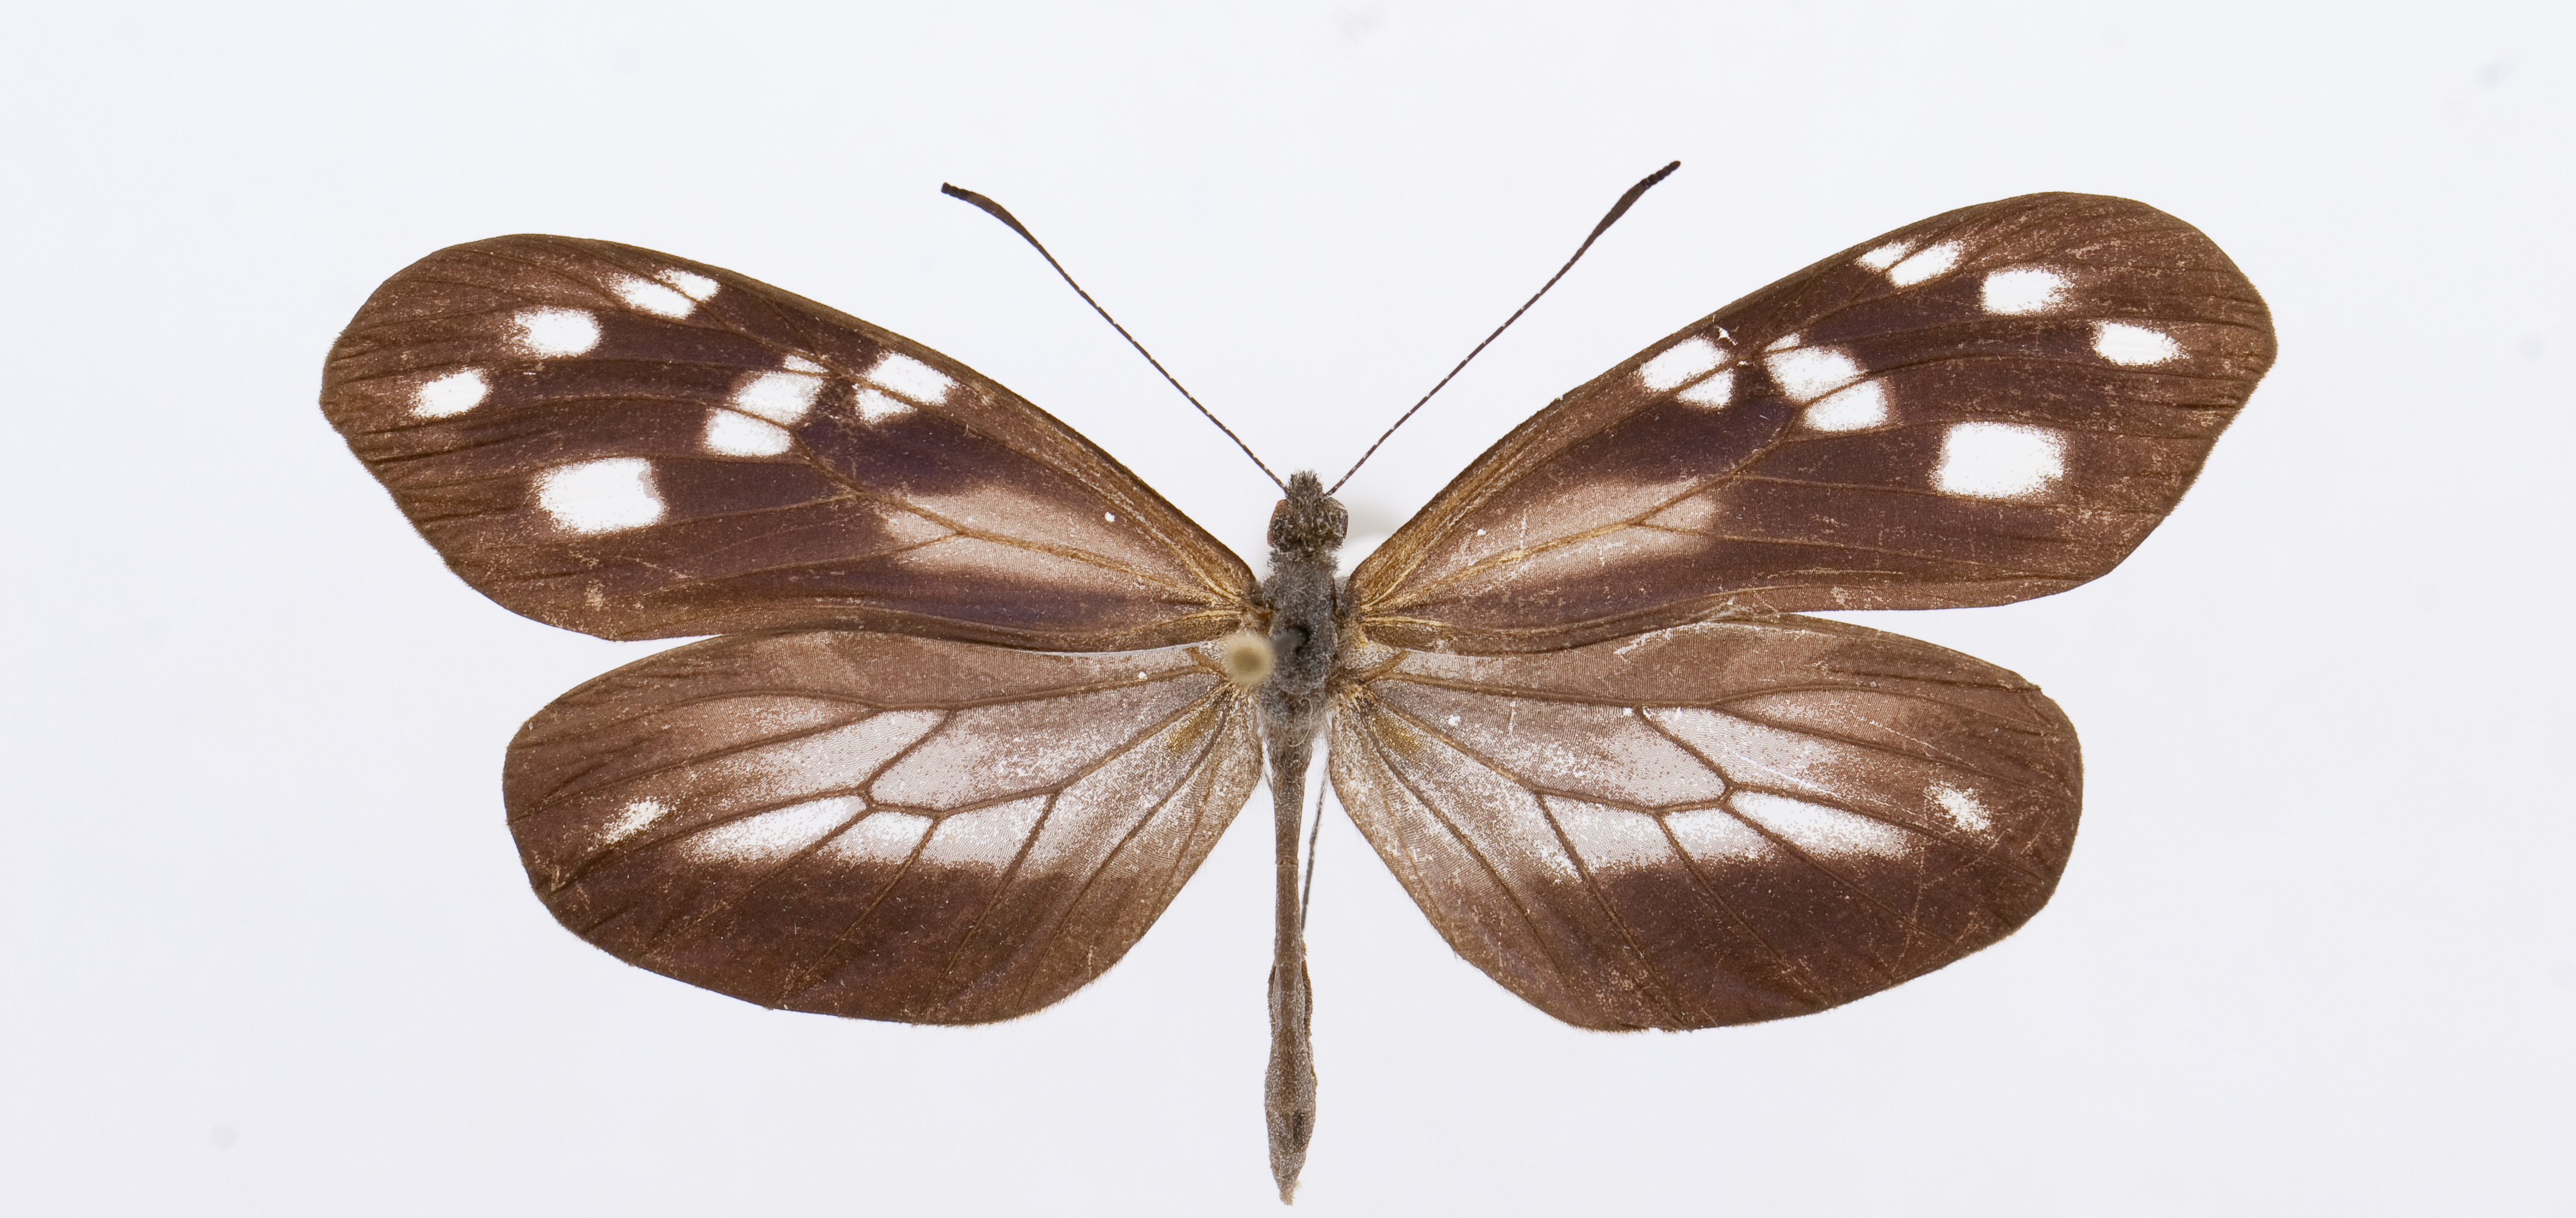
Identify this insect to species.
Dismorphia teresa
